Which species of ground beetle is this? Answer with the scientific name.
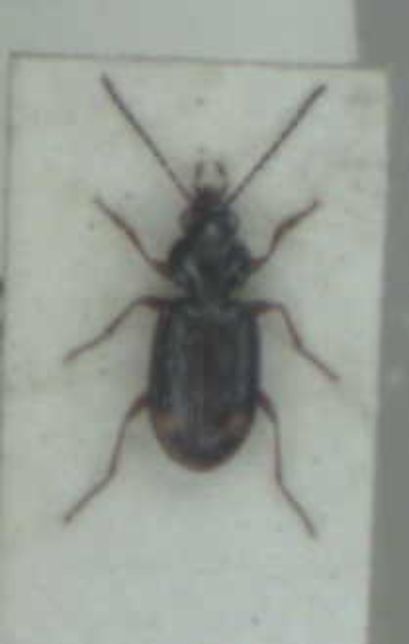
Bembidion biguttatum
